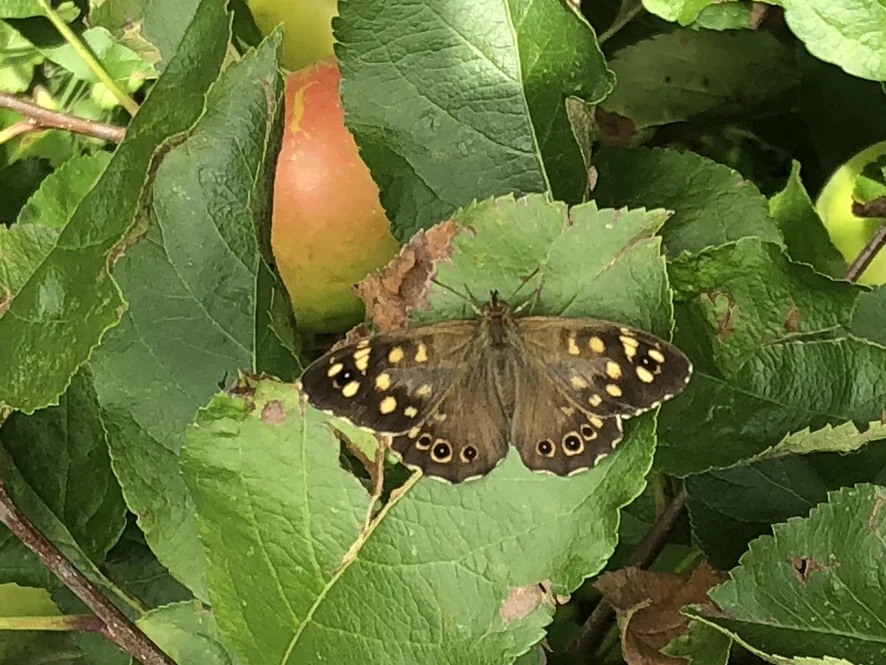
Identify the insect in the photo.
Pararge aegeria
